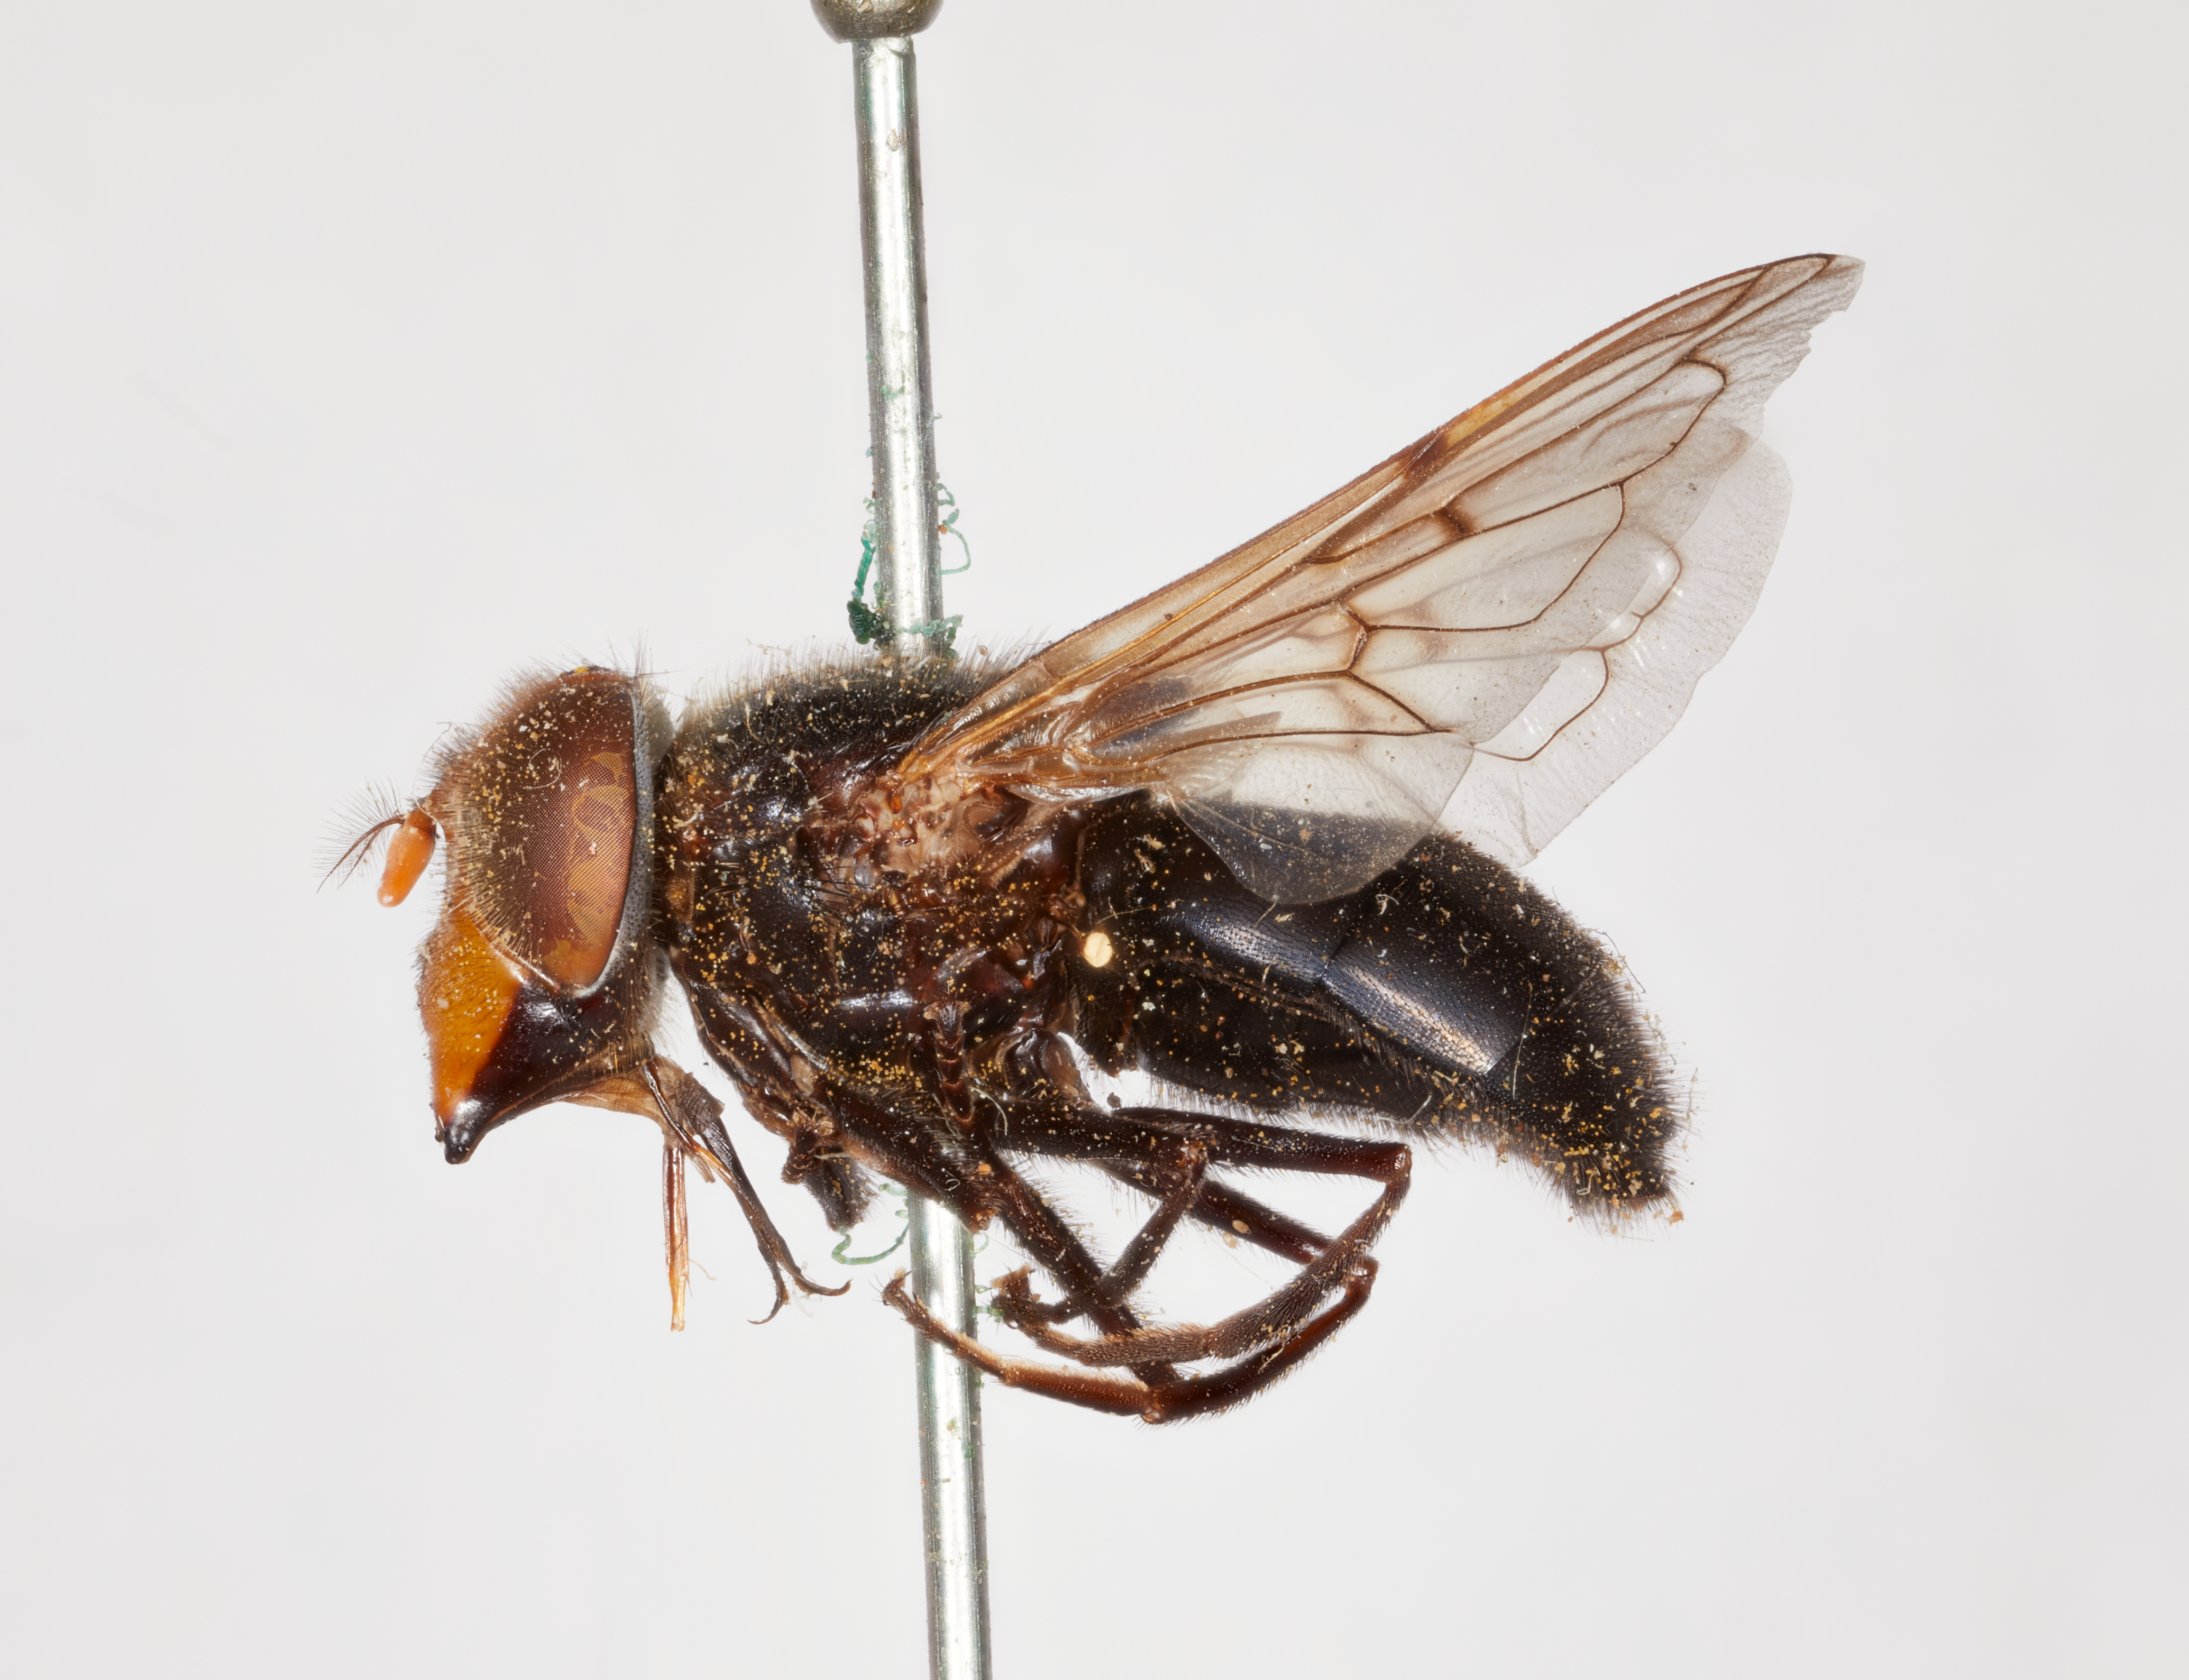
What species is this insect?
Volucella victoria
